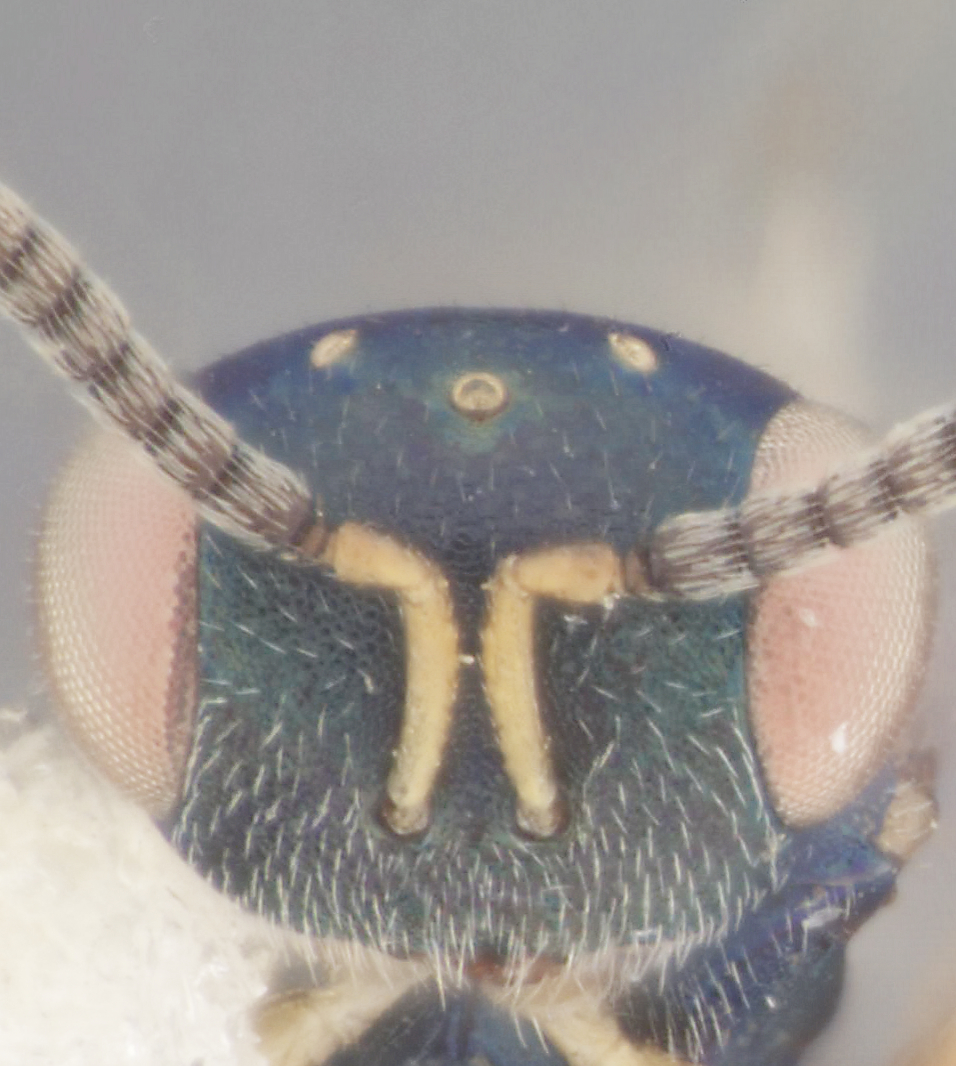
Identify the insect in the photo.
Rhopalicus zolae
